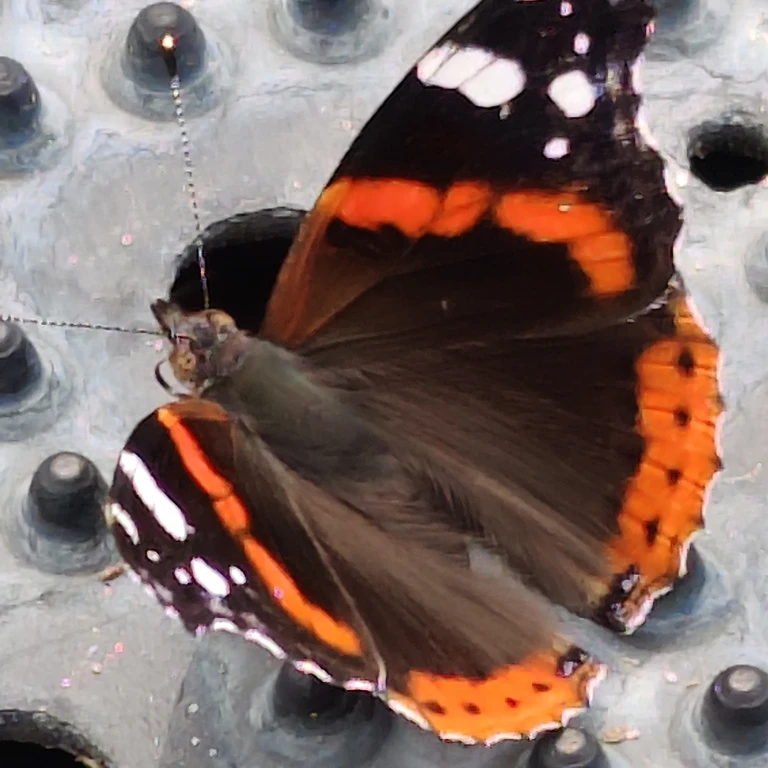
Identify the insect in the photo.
Vanessa atalanta
